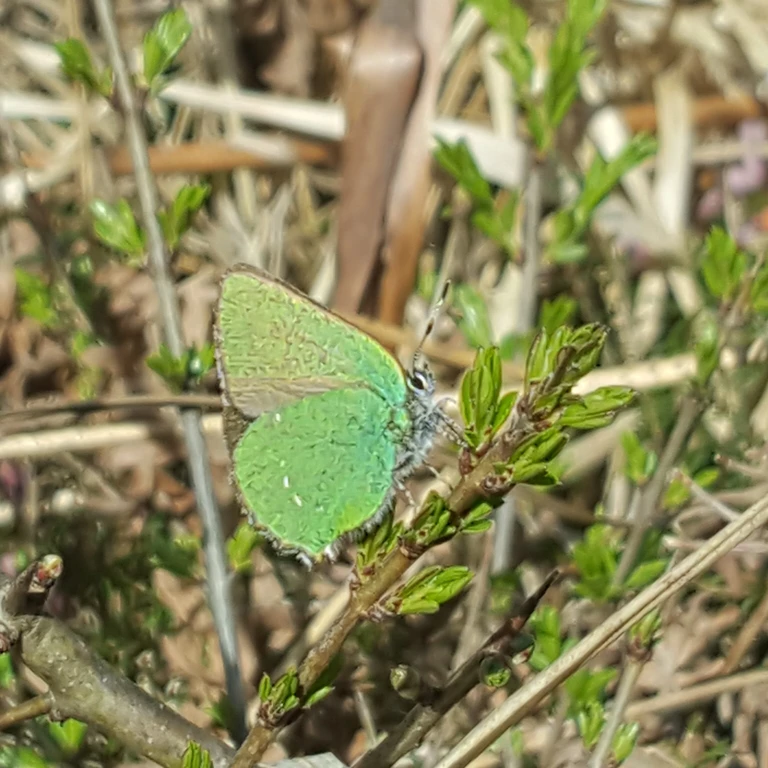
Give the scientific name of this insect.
Callophrys rubi
